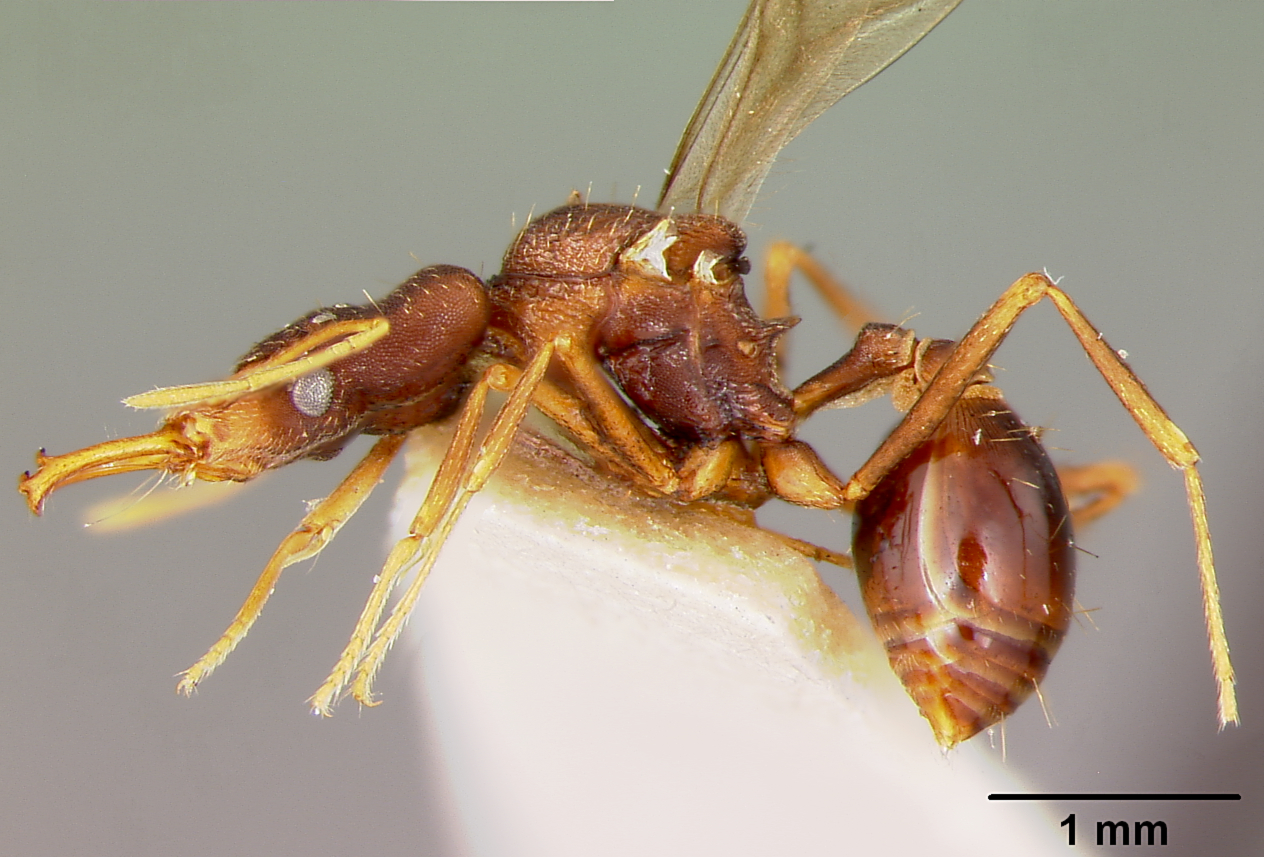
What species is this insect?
Strumigenys nidifex
